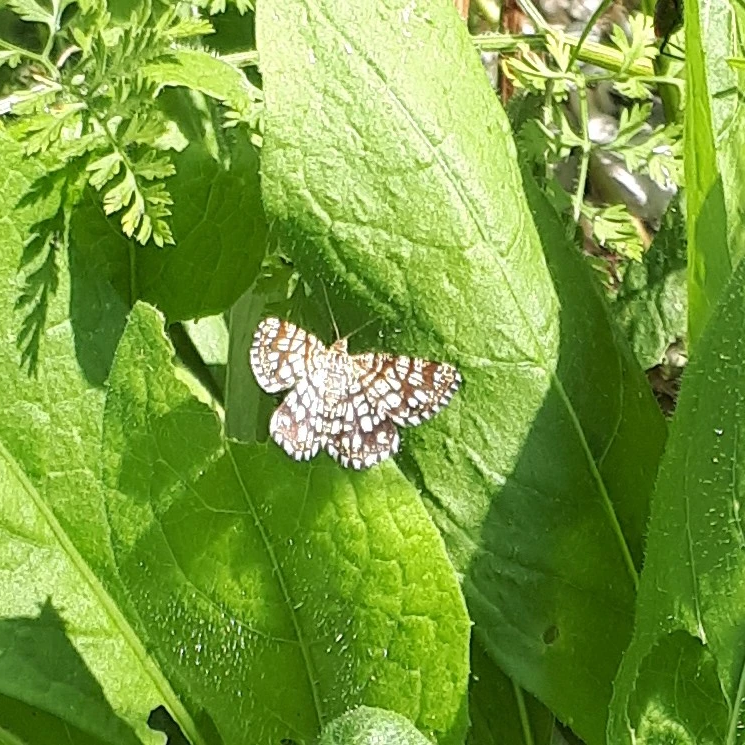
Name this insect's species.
Chiasmia clathrata
